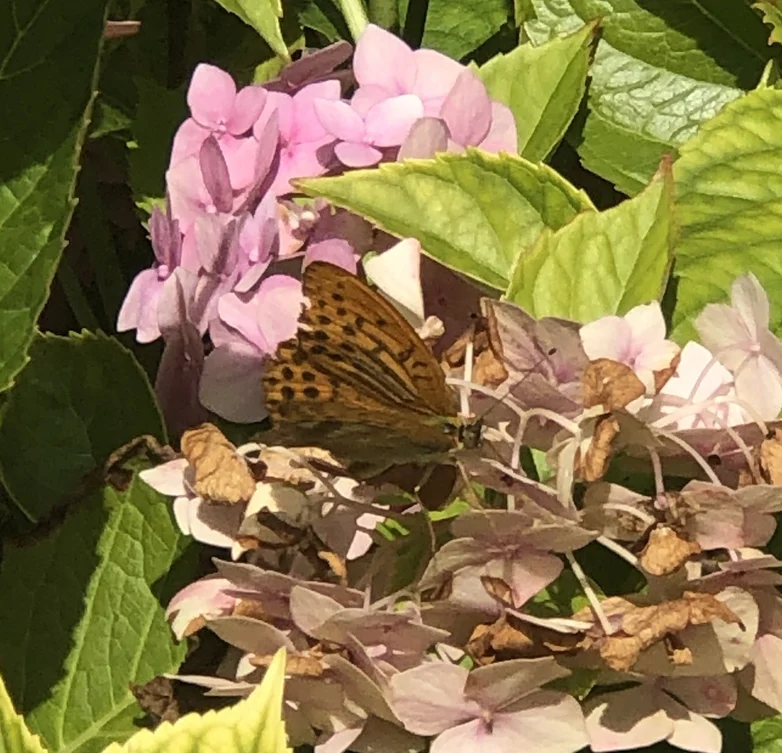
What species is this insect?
Argynnis paphia
